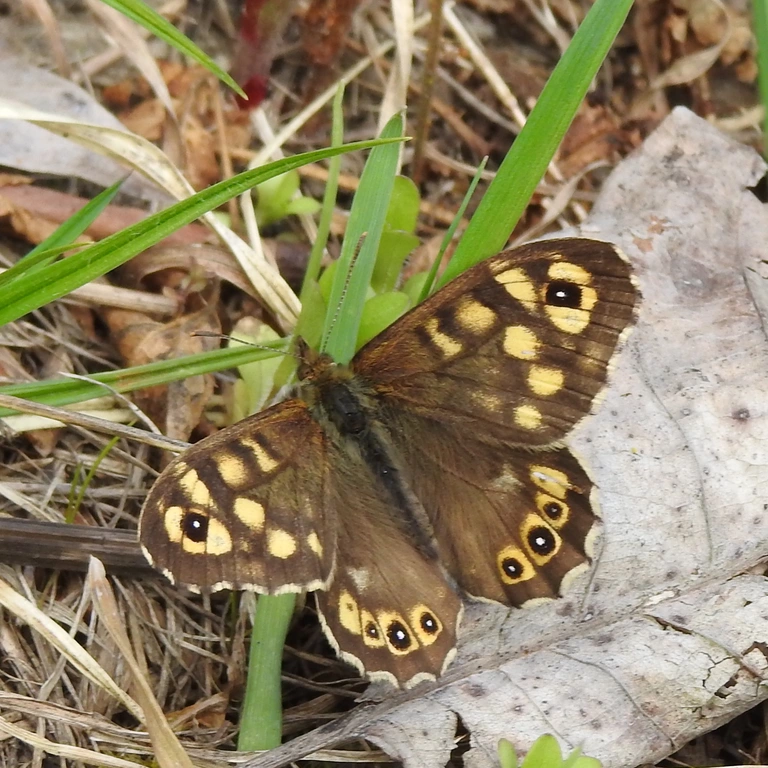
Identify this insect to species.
Pararge aegeria
